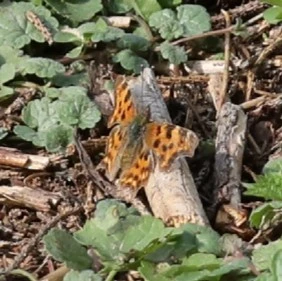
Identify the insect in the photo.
Polygonia c-album
